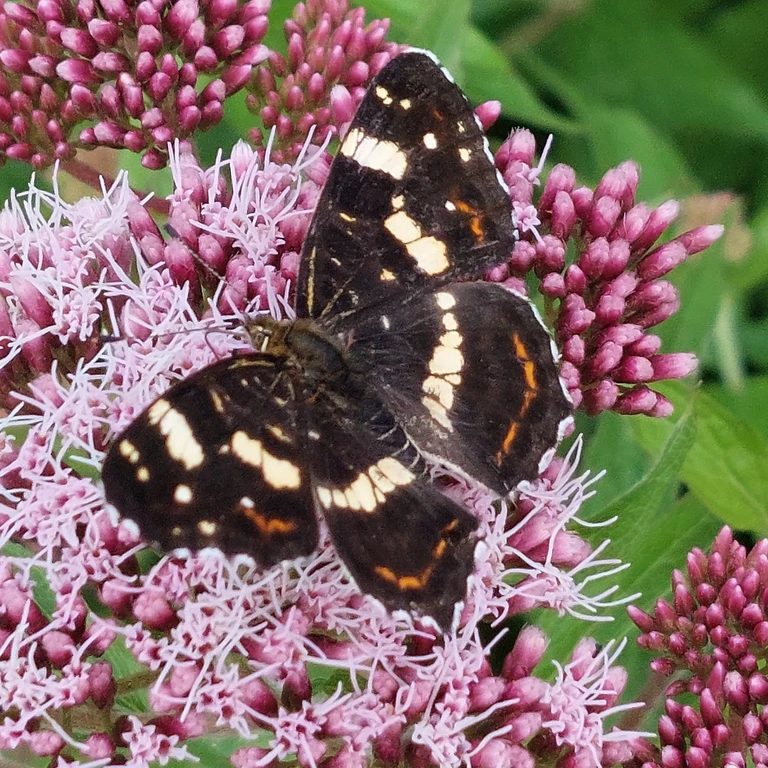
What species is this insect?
Araschnia levana
